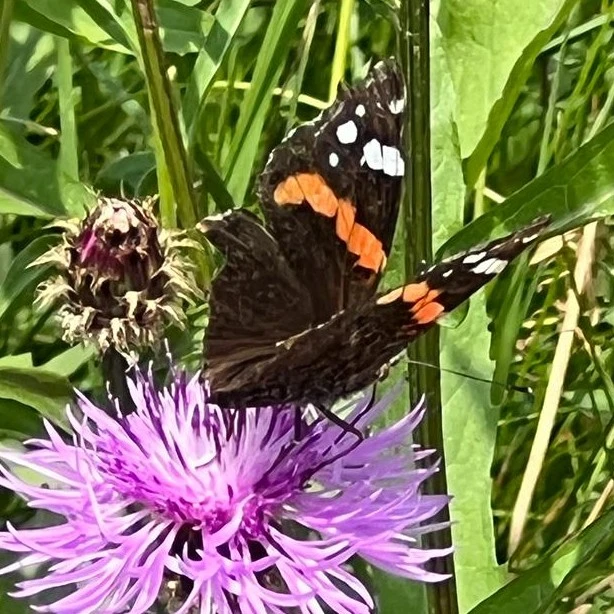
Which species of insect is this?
Vanessa atalanta
